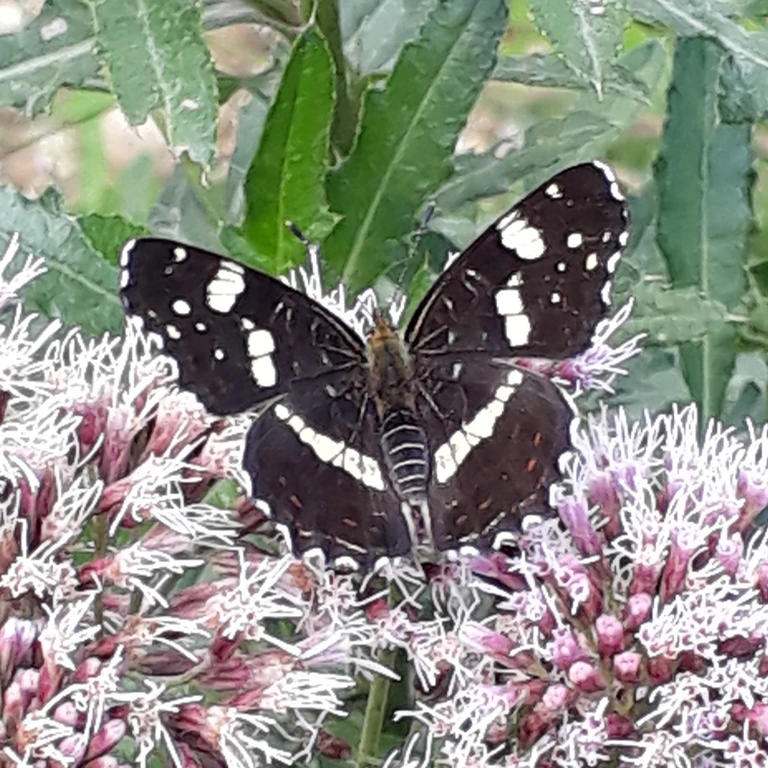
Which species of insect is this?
Araschnia levana
